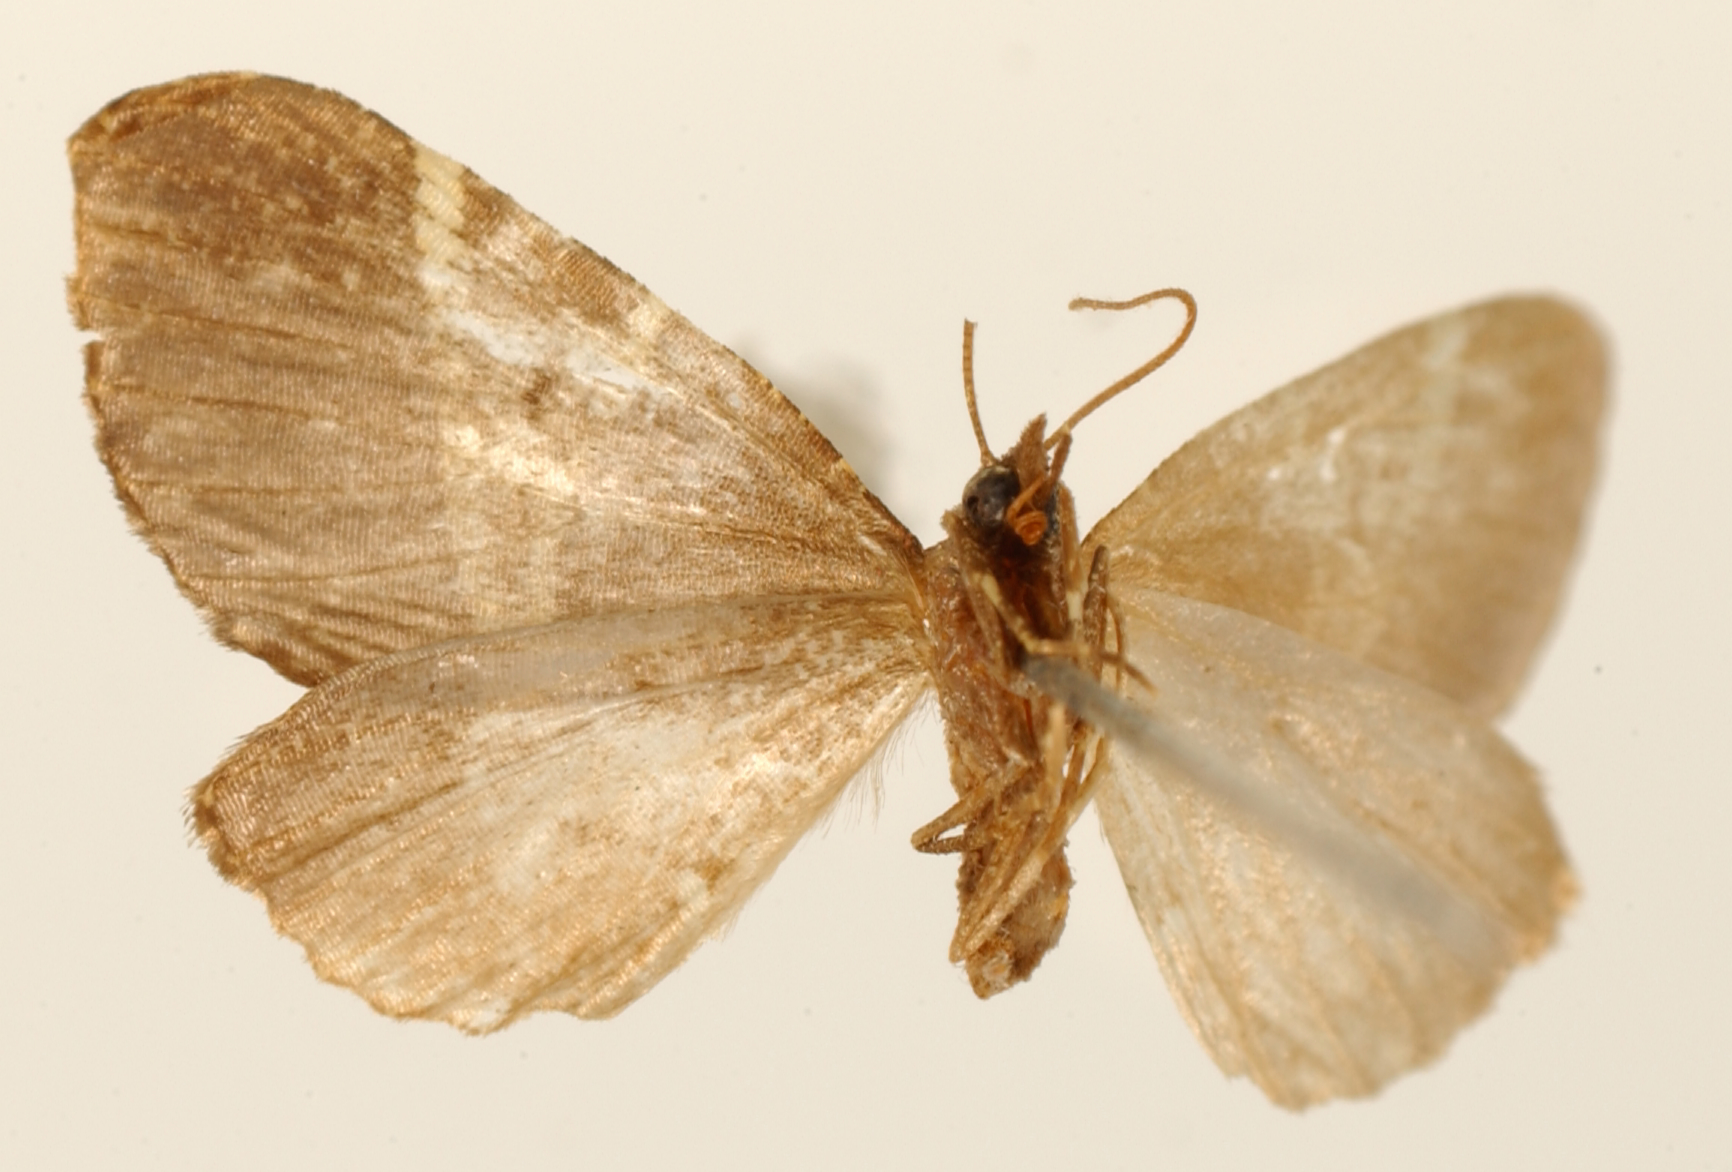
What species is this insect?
Cidaria saja
